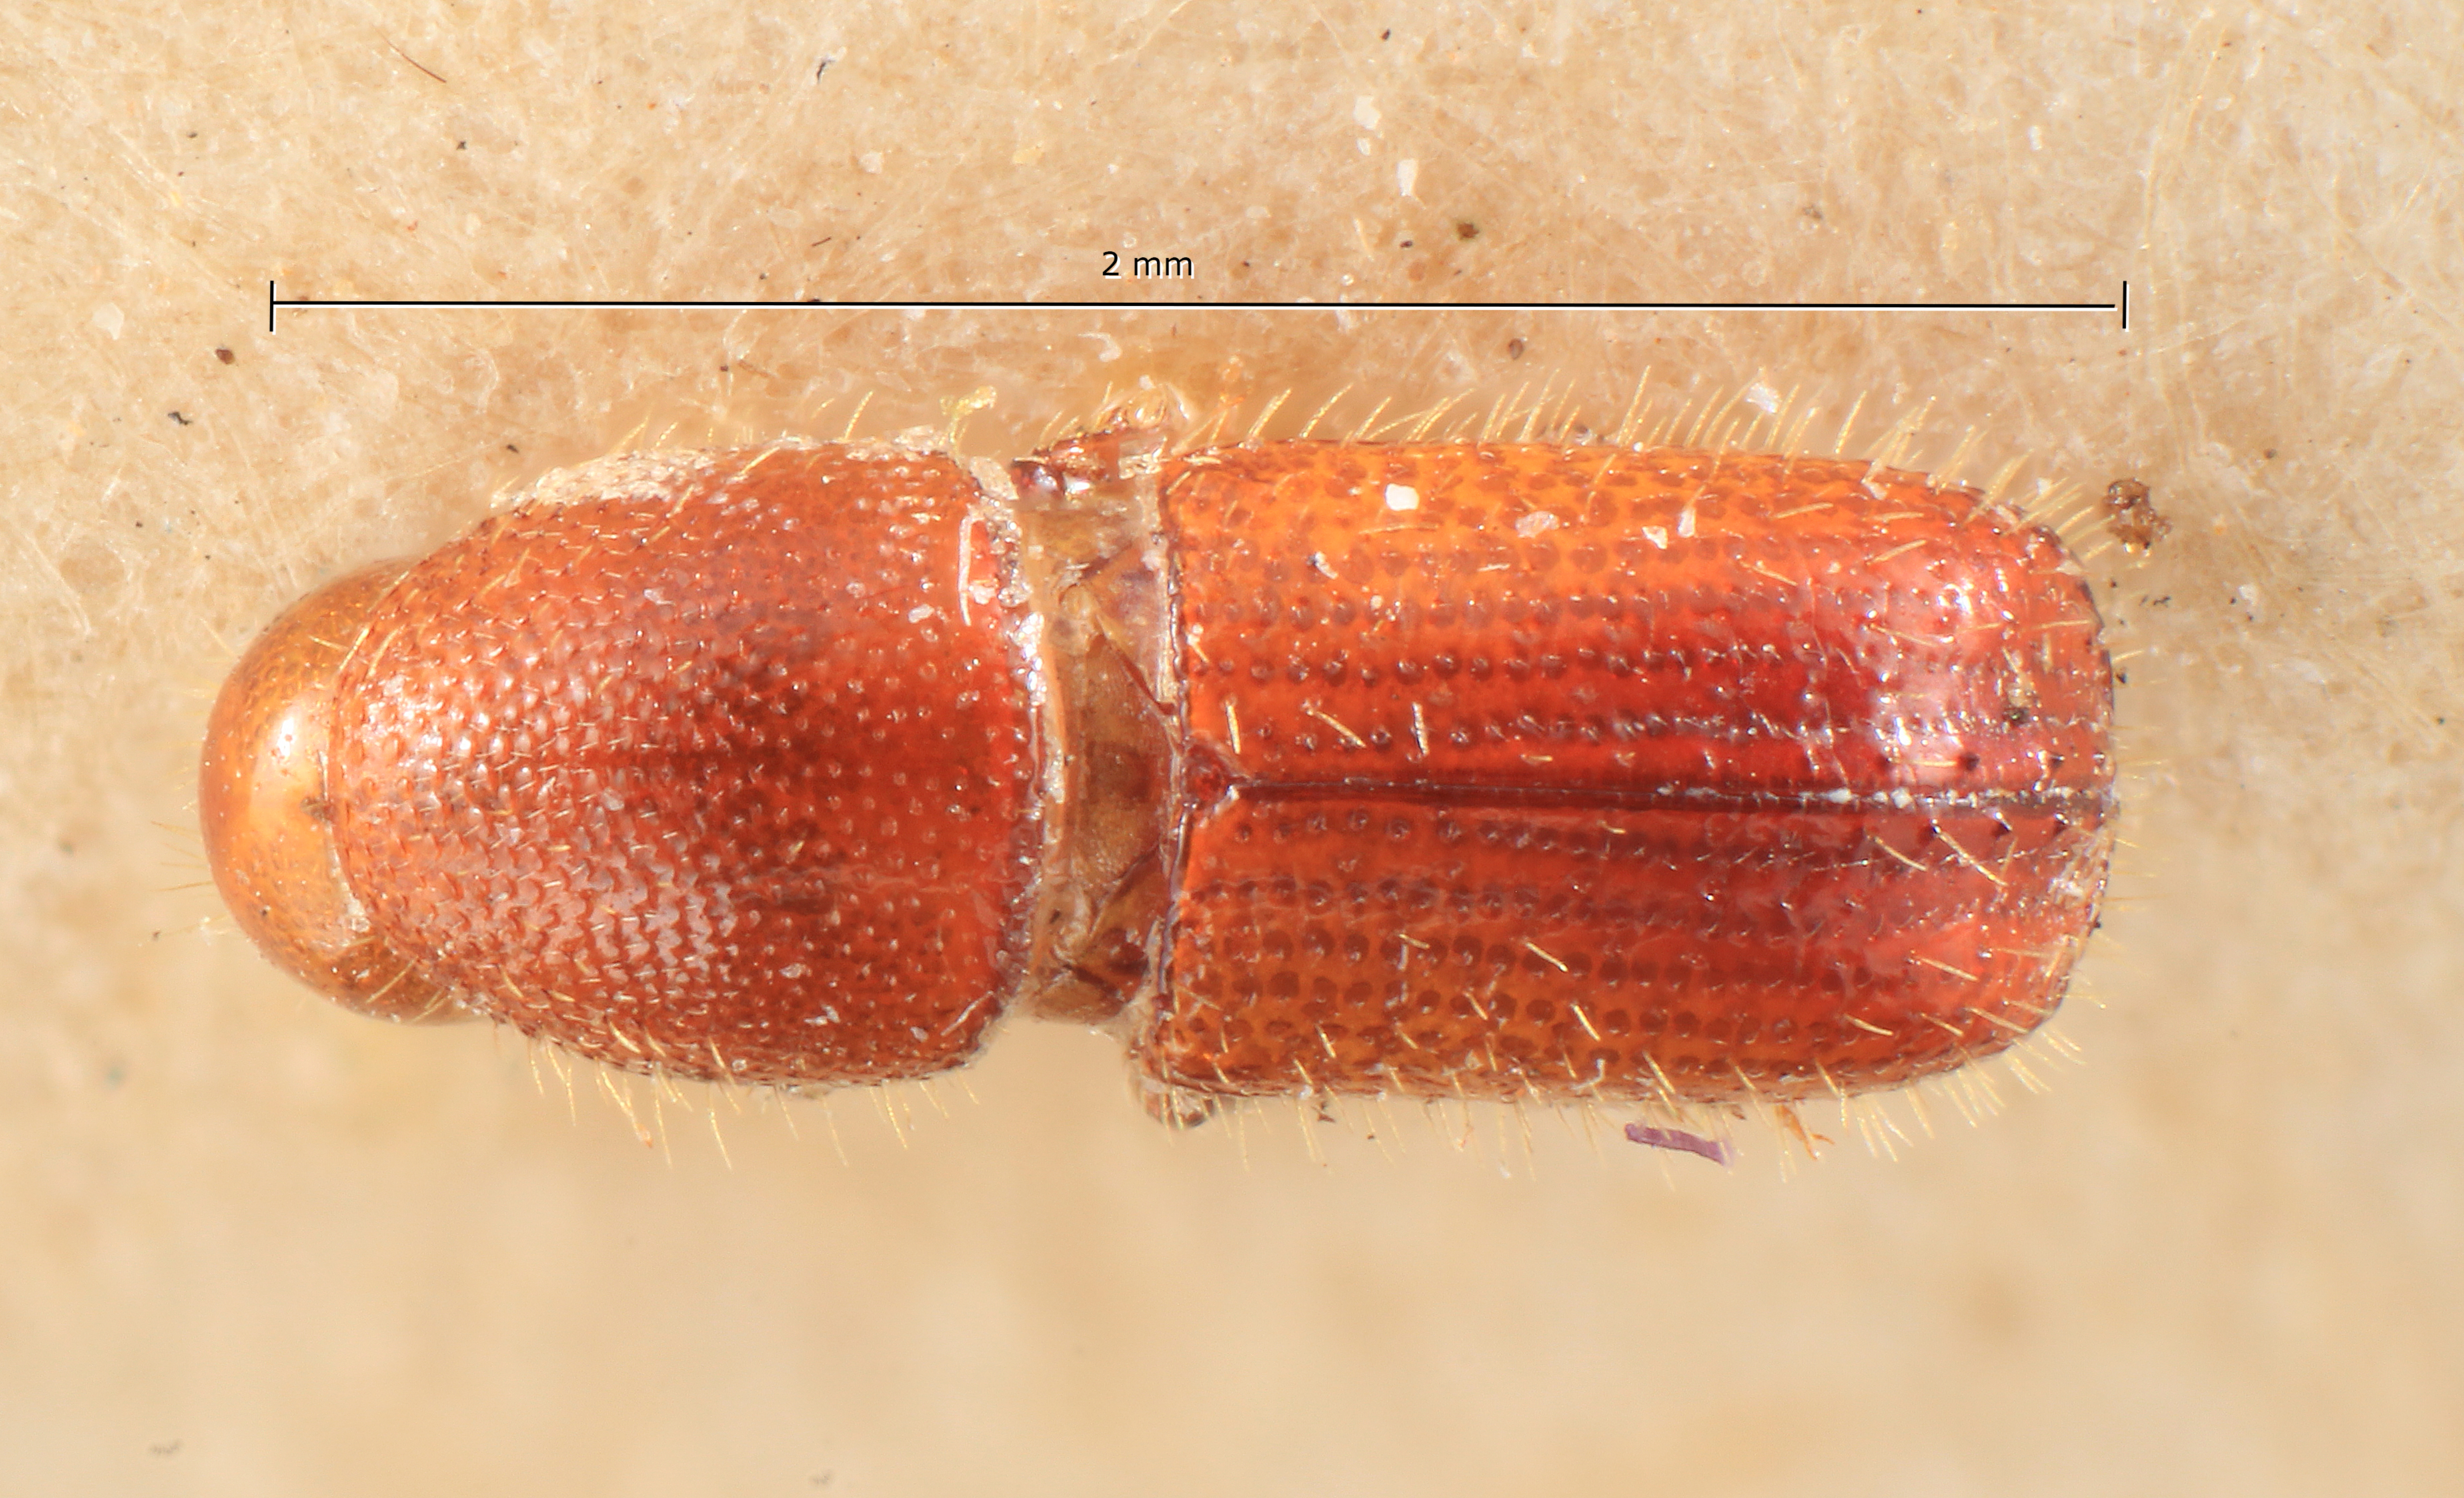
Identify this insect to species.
Dryocoetes dubius
